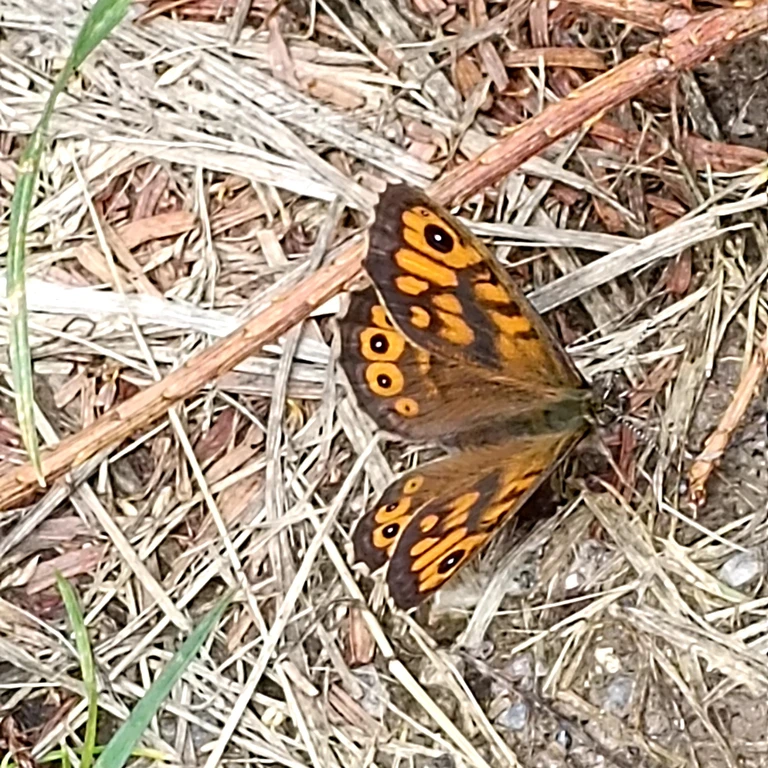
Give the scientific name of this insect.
Lasiommata megera (also Pararge megera)
